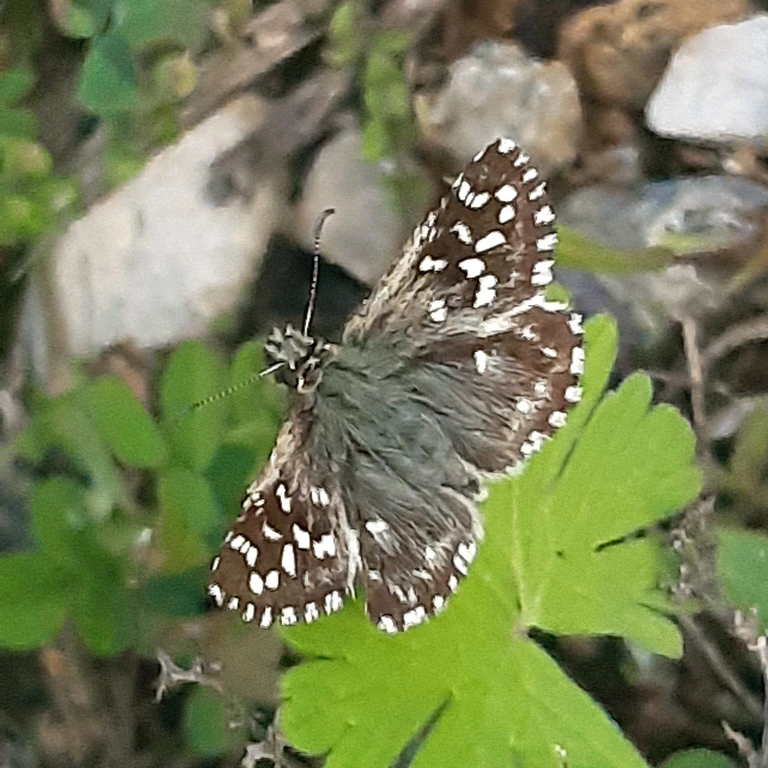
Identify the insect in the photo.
Pyrgus malvae
